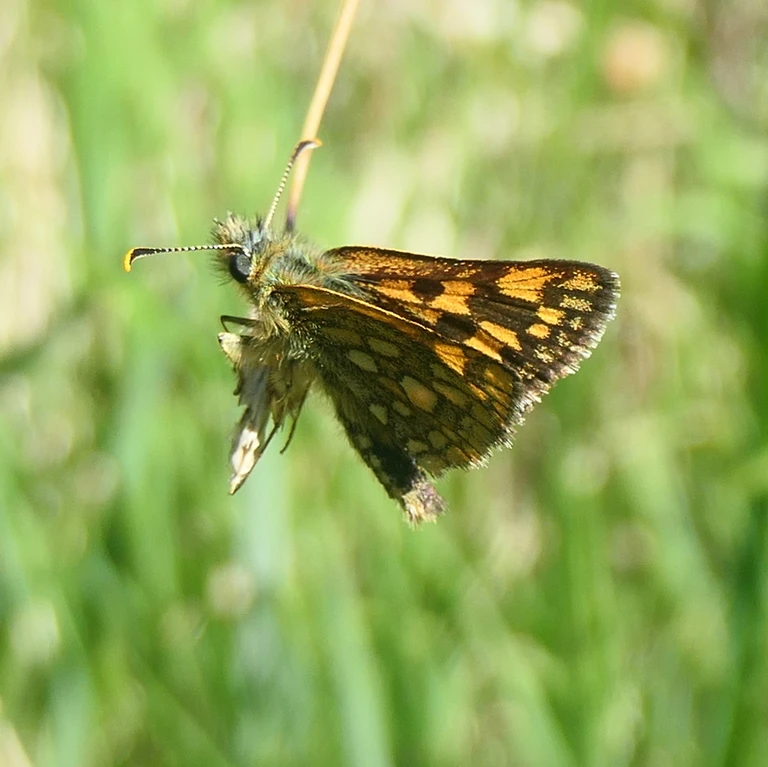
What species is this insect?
Carterocephalus palaemon
